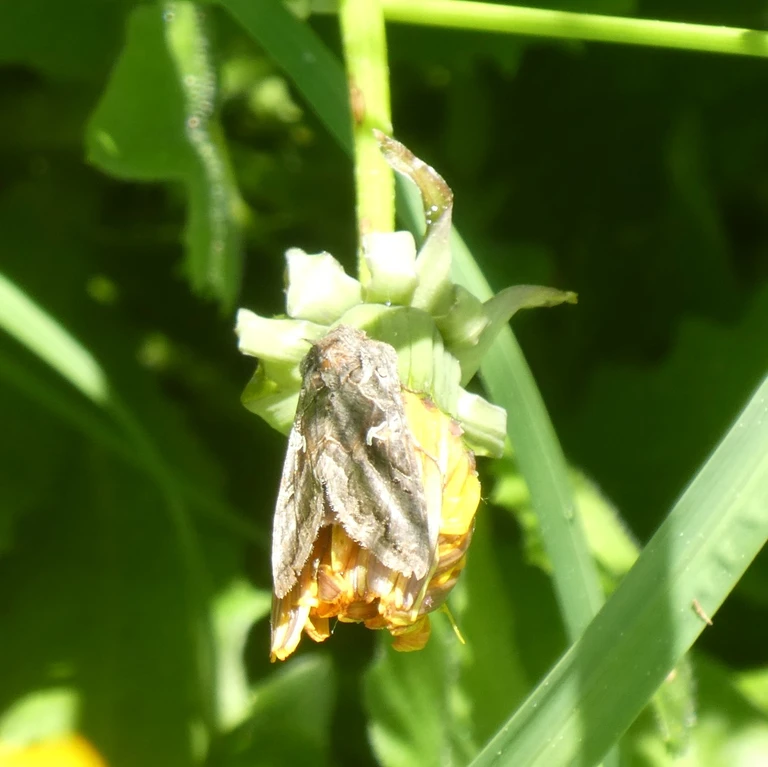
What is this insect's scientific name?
Autographa gamma
